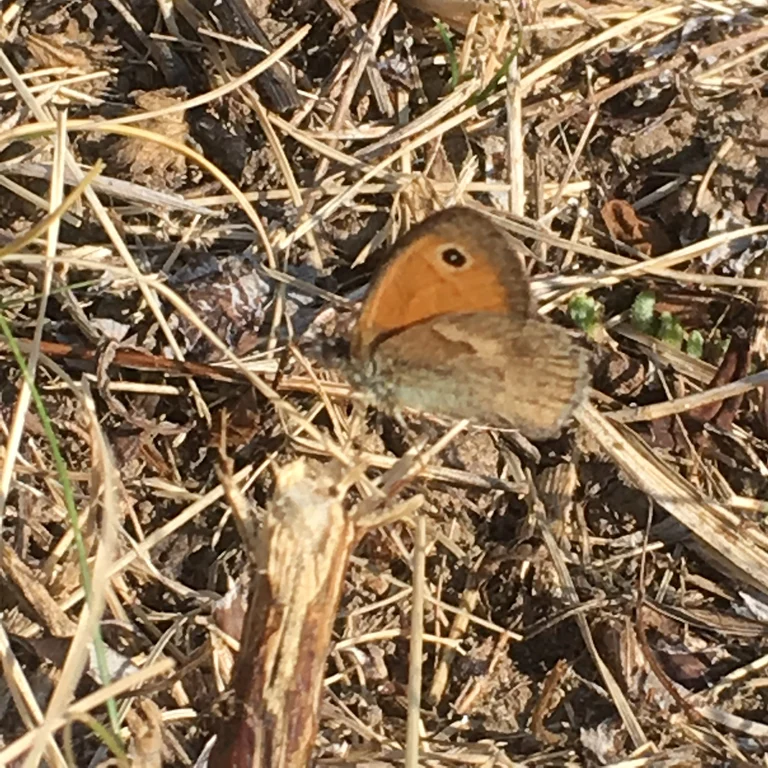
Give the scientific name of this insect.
Coenonympha pamphilus
